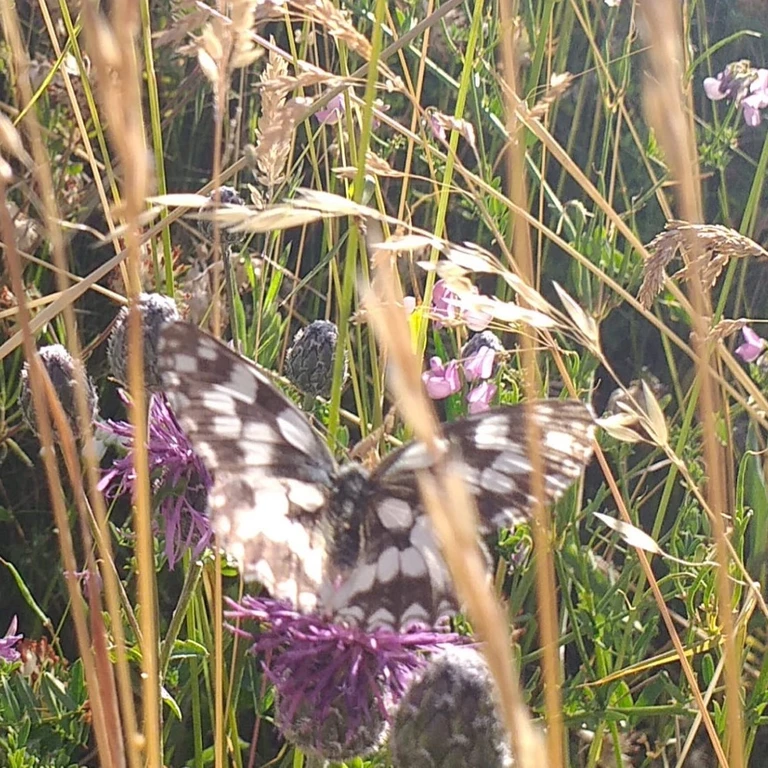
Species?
Melanargia galathea
